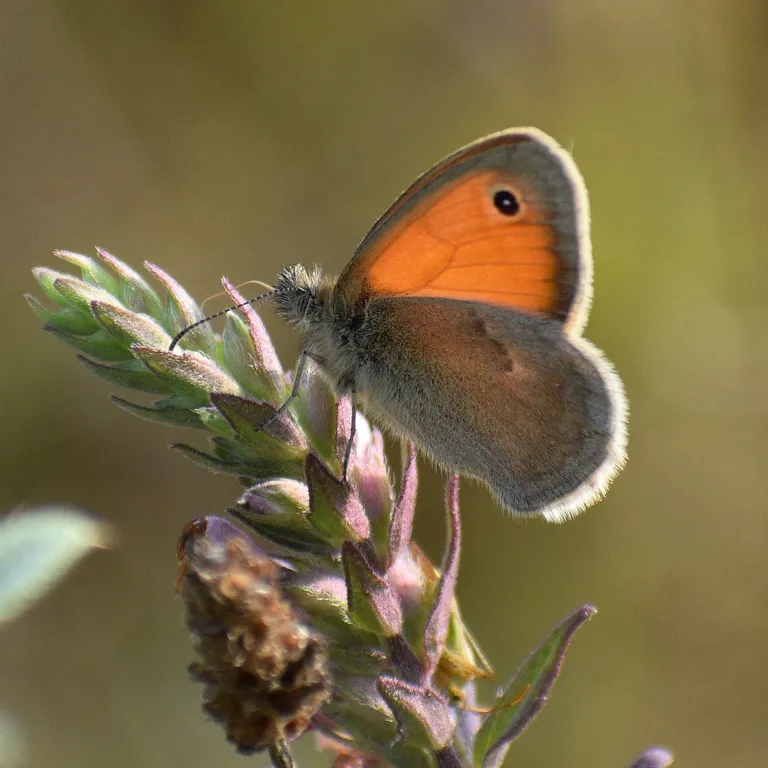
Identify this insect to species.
Coenonympha pamphilus
